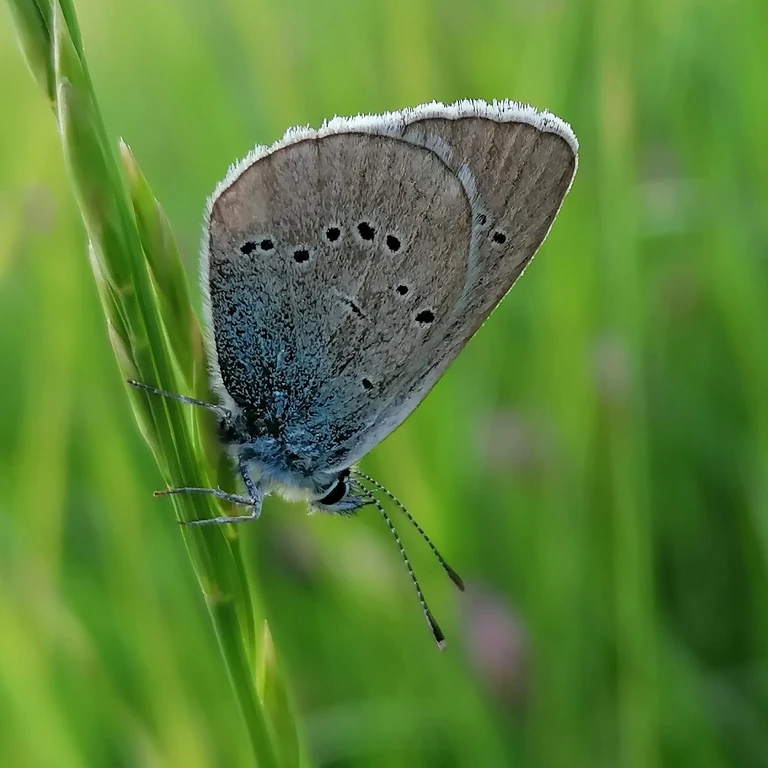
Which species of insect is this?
Cyaniris semiargus
